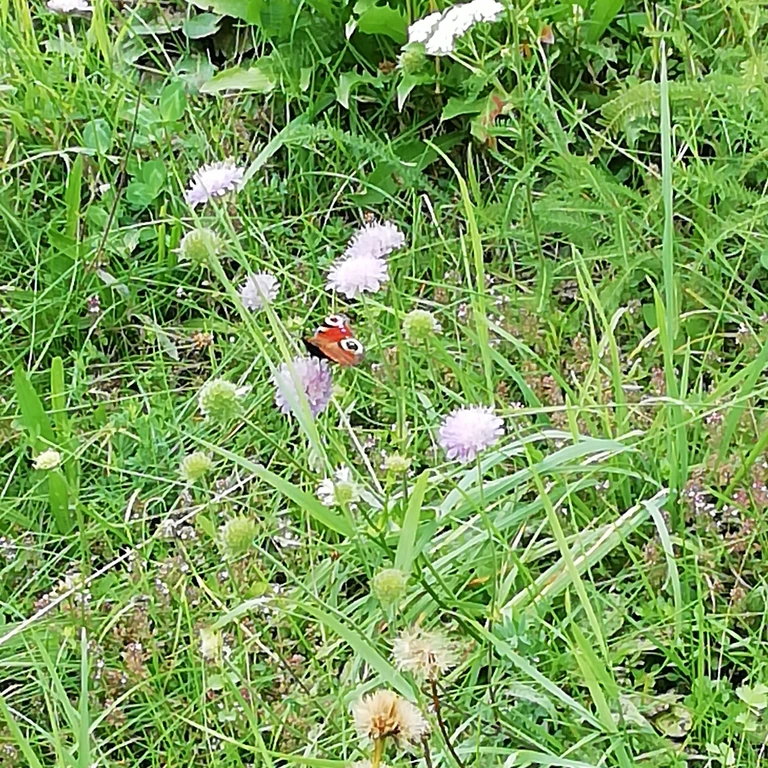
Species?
Aglais io
